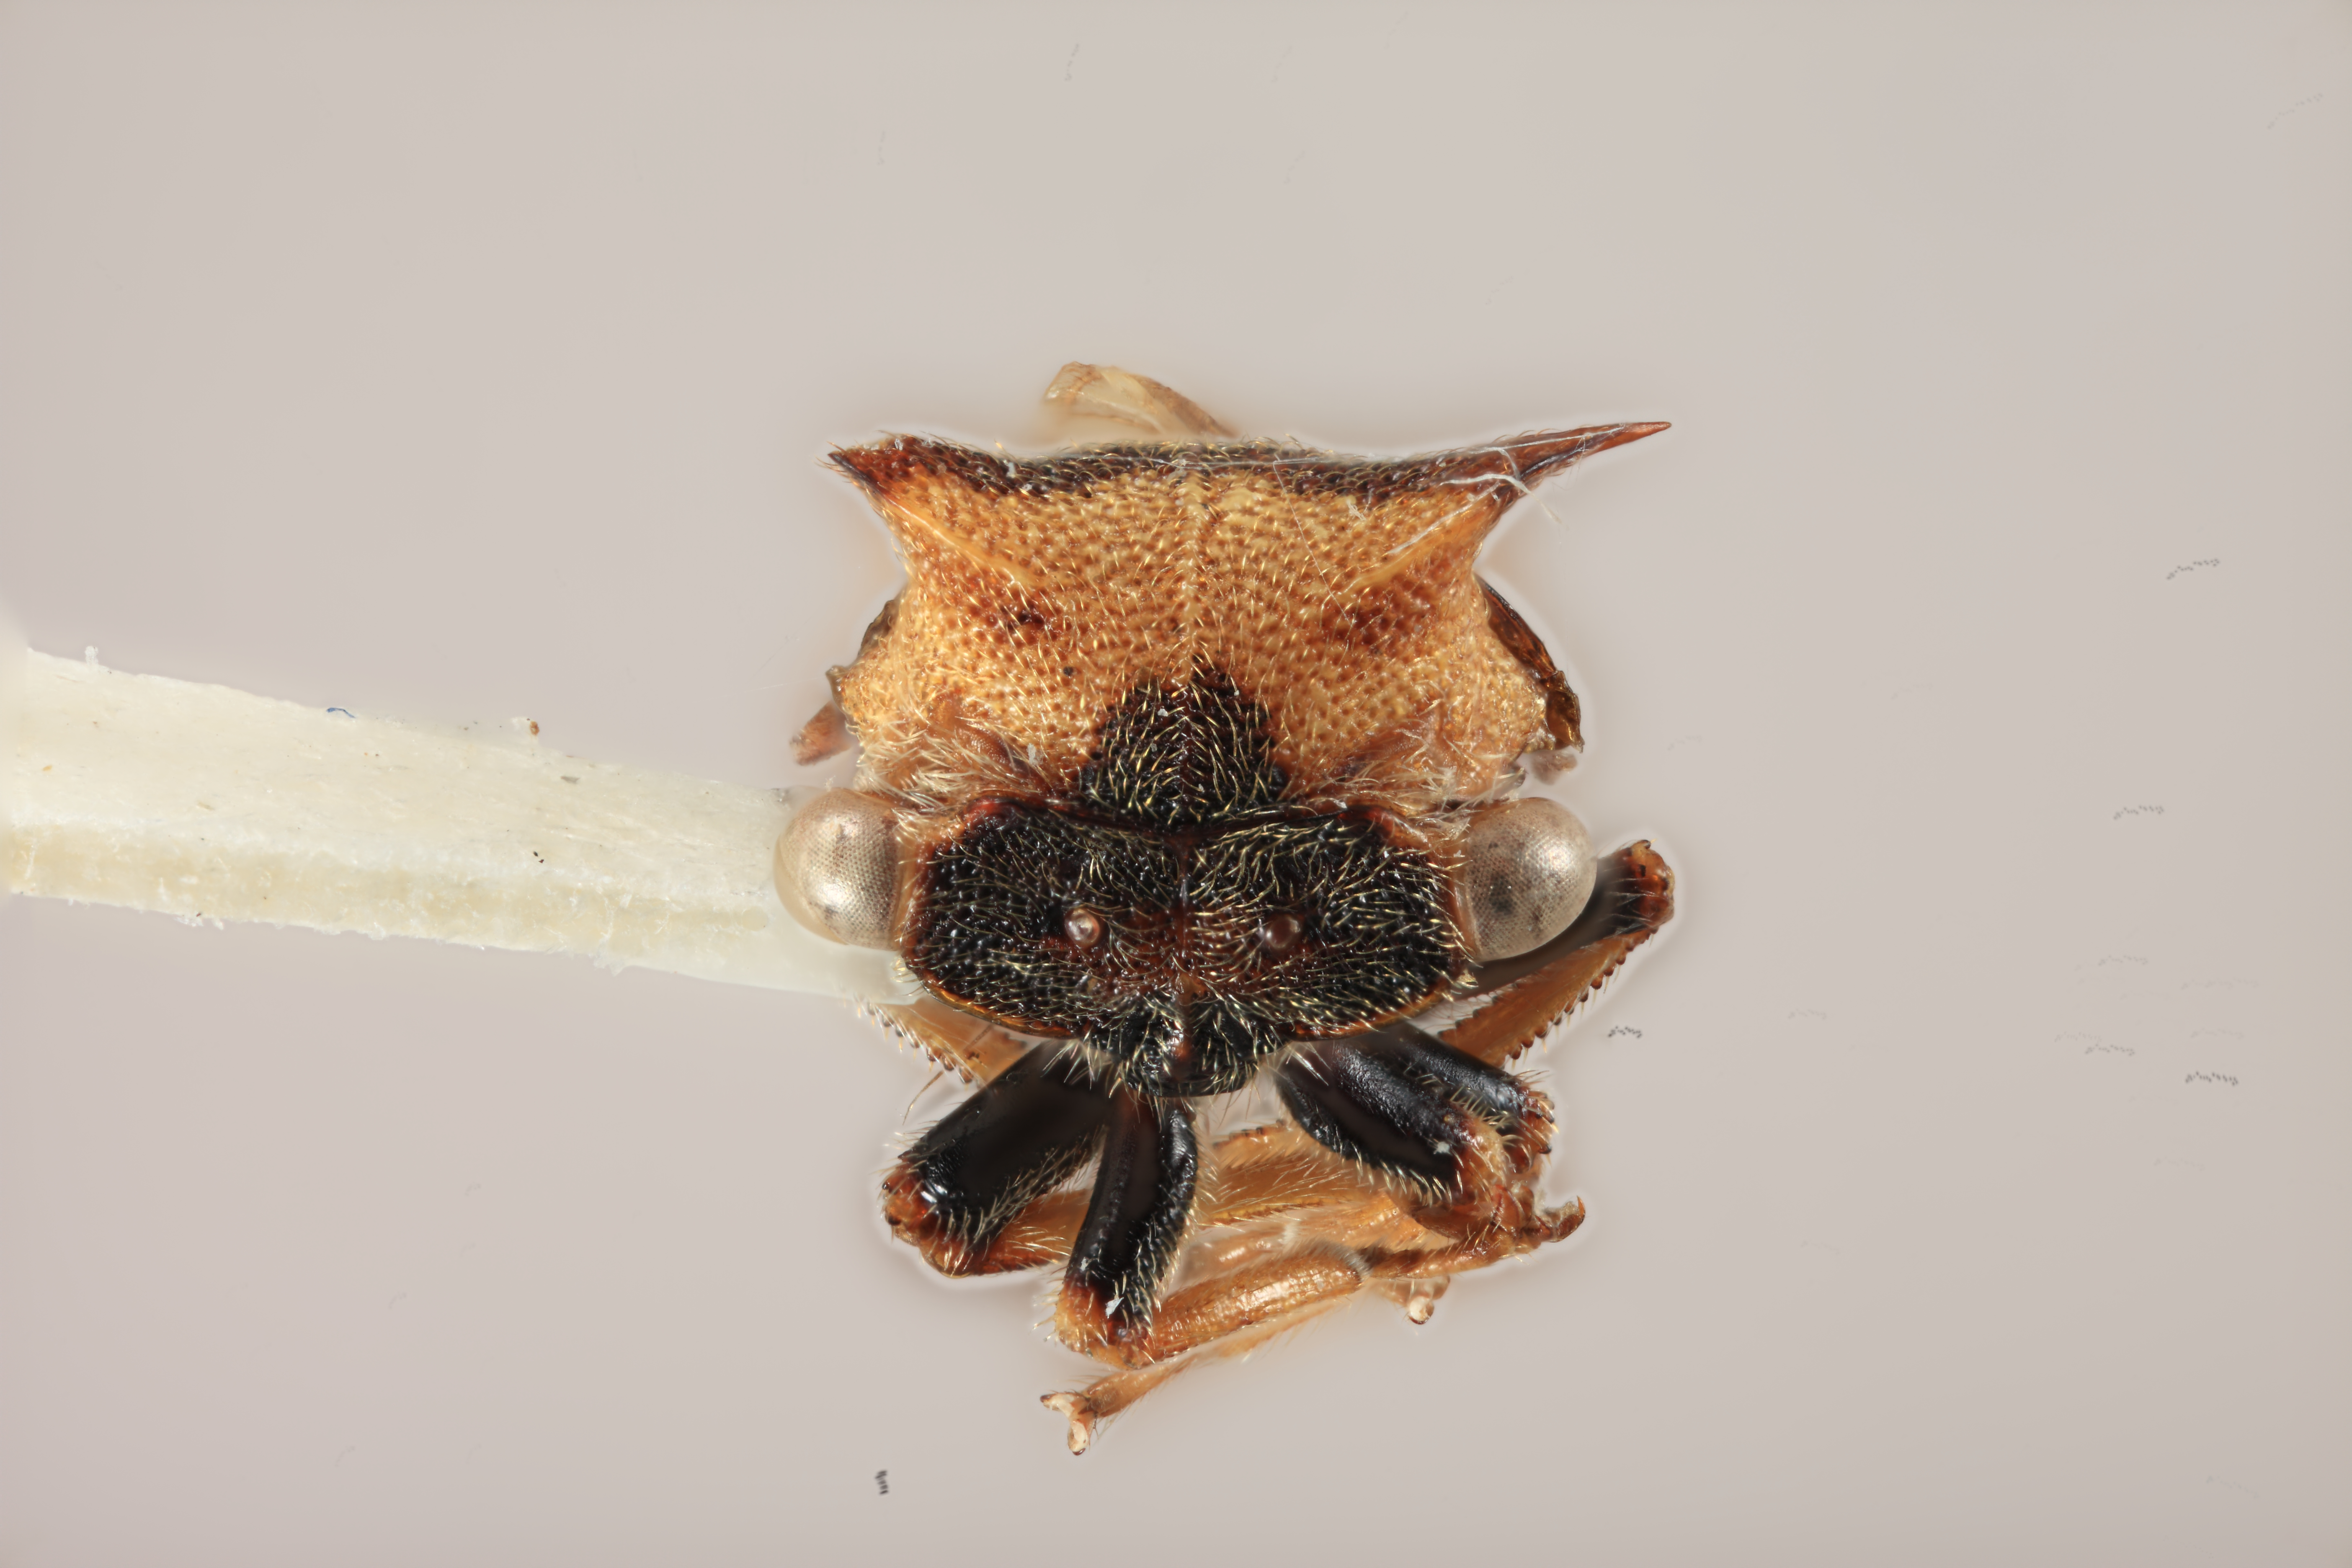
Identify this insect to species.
Tolania braziliensis
